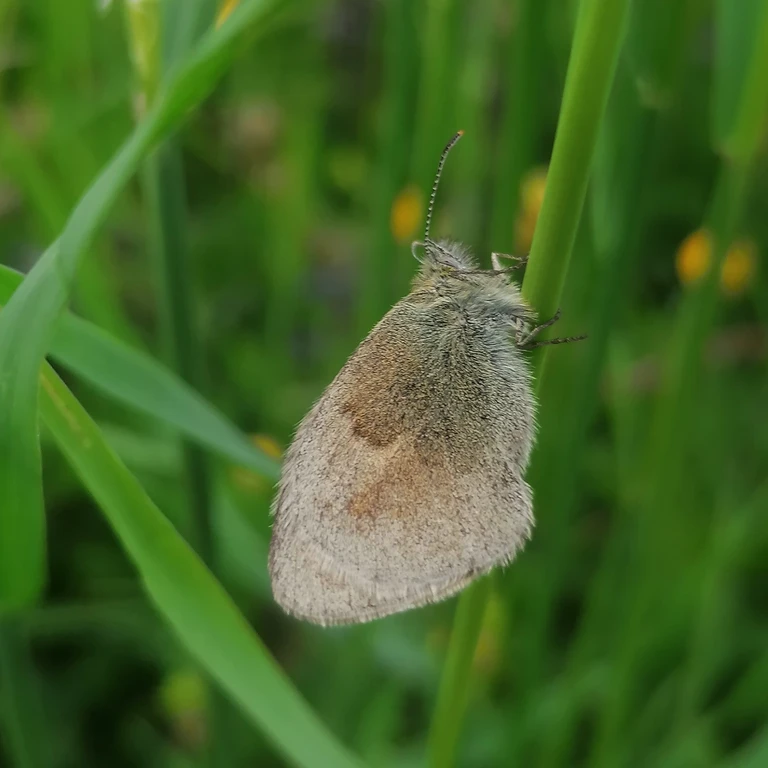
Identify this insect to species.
Coenonympha pamphilus
